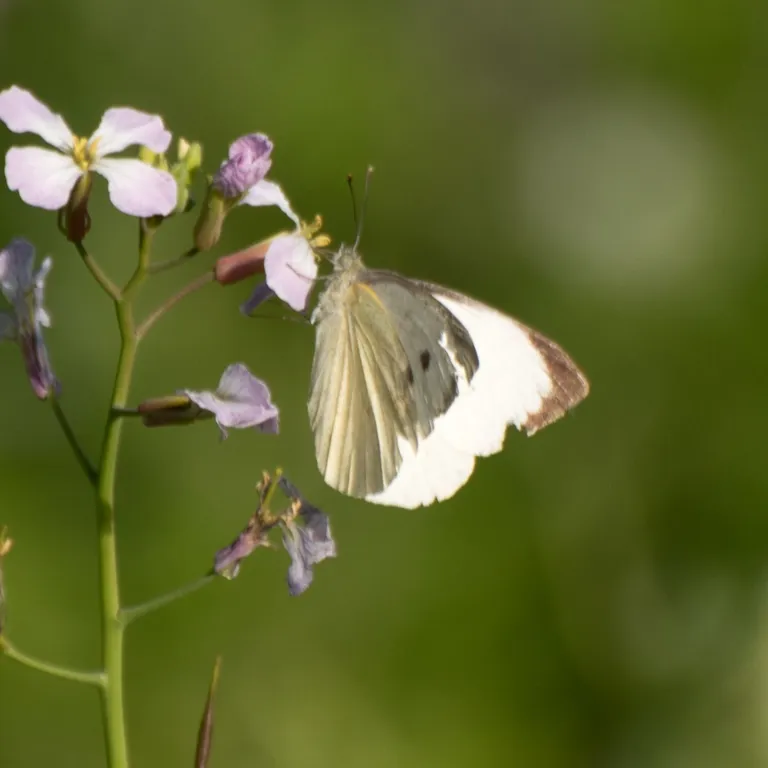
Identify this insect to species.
Pieris brassicae
